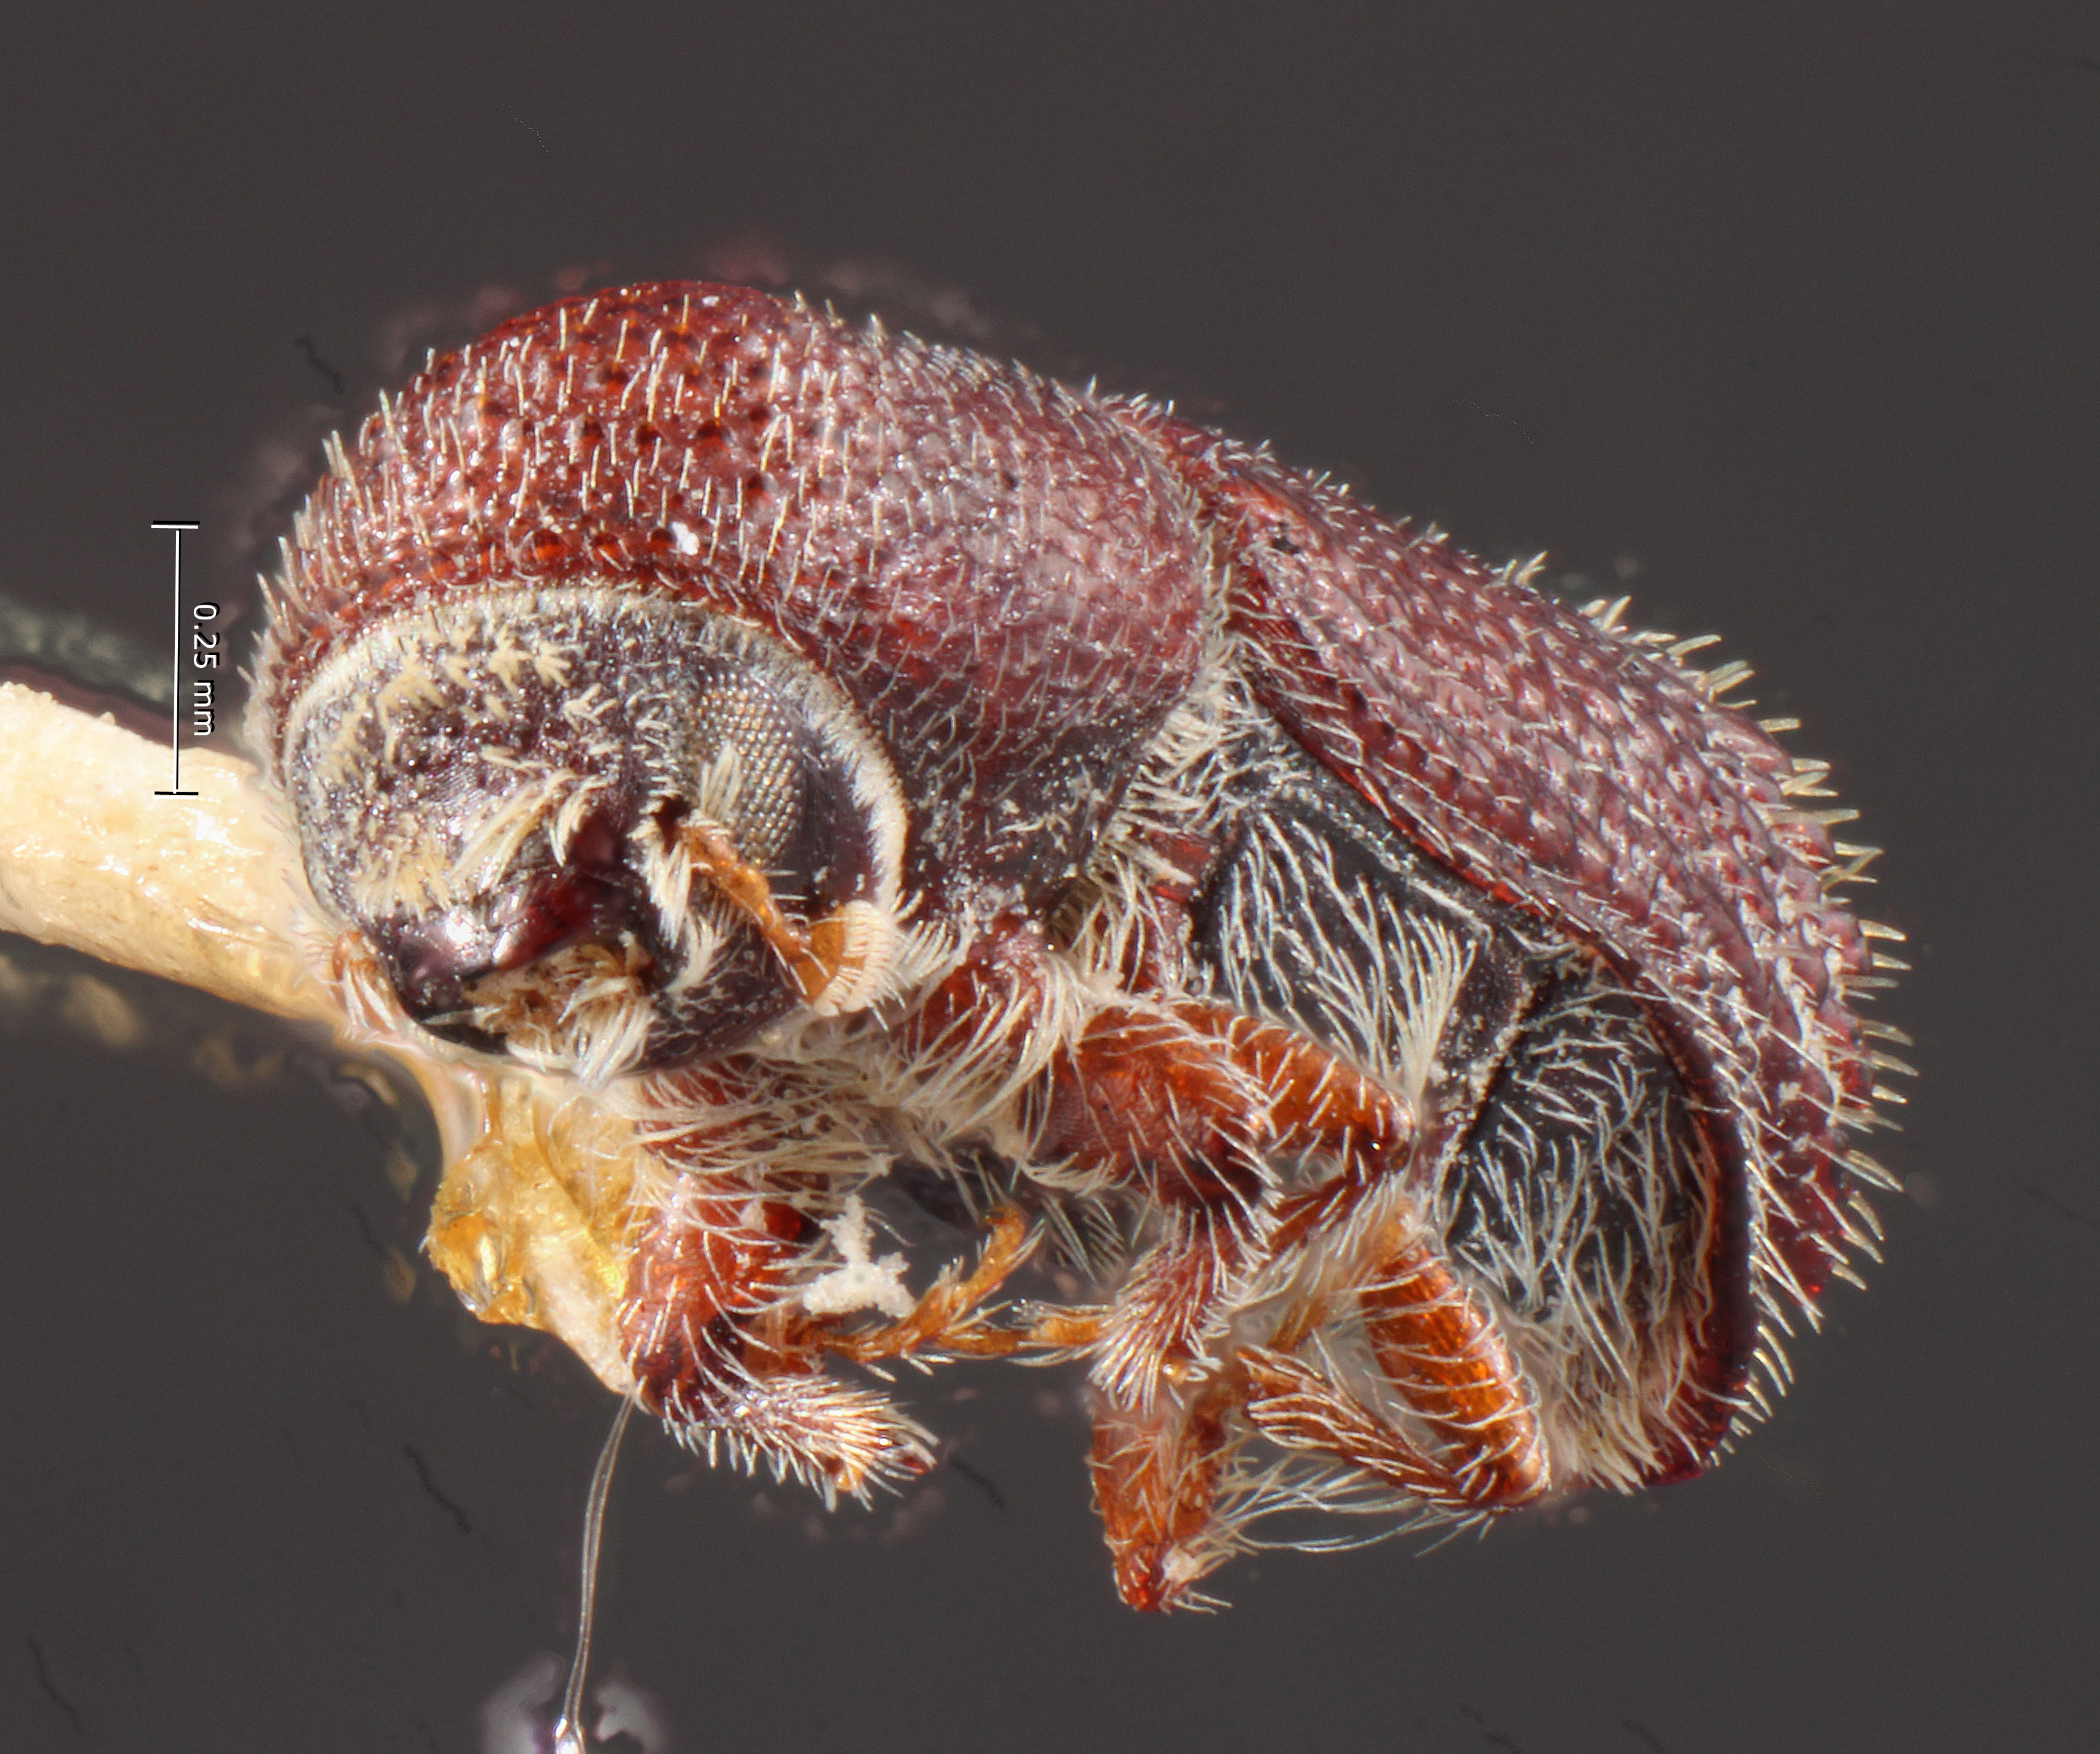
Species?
Hylocurus parkinsoniae
